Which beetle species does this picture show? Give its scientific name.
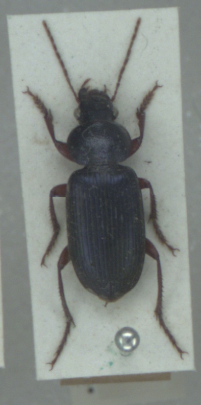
Ophonus ardosiacus
